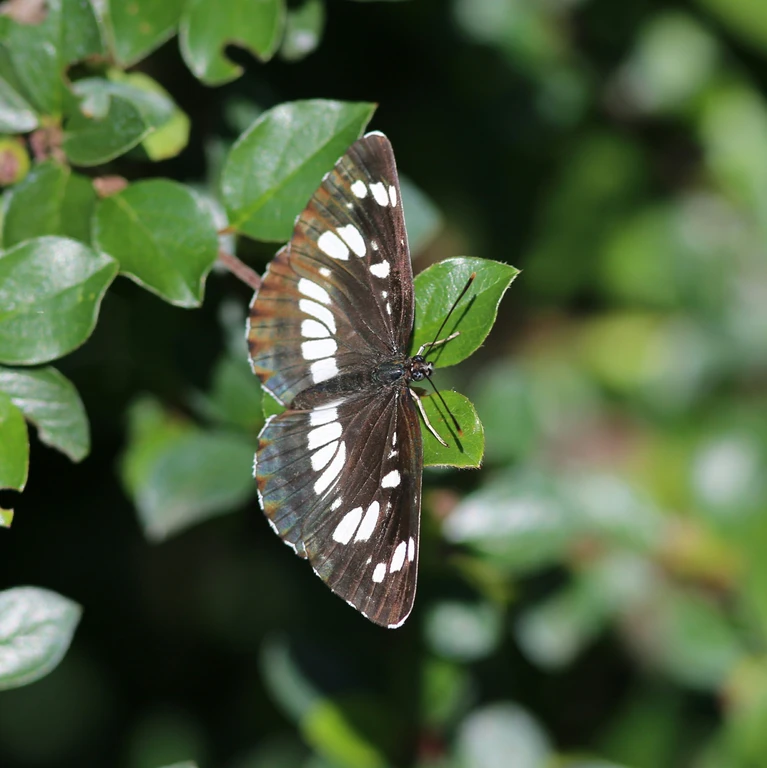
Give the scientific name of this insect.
Neptis rivularis
